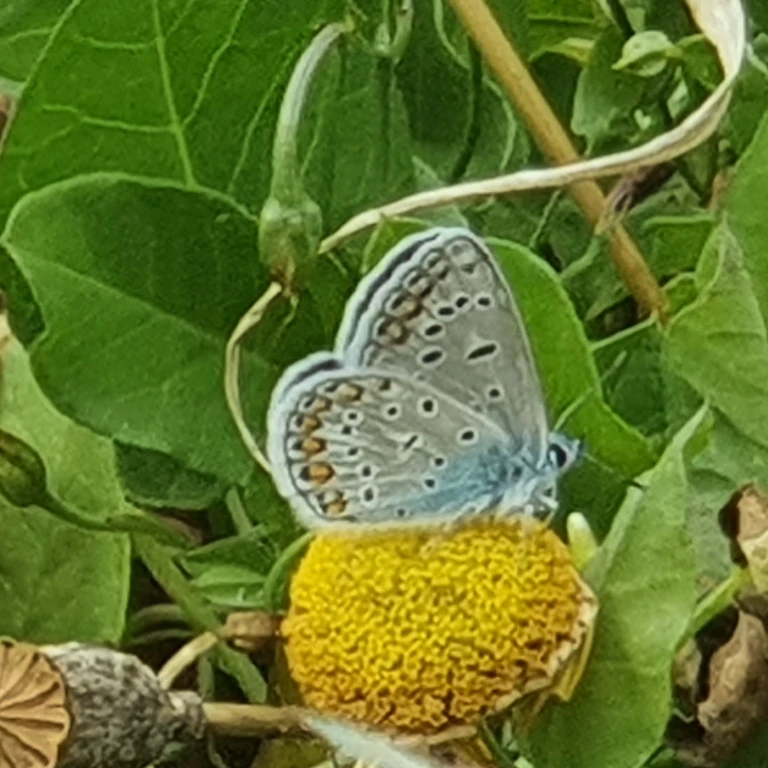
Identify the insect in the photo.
Polyommatus icarus
